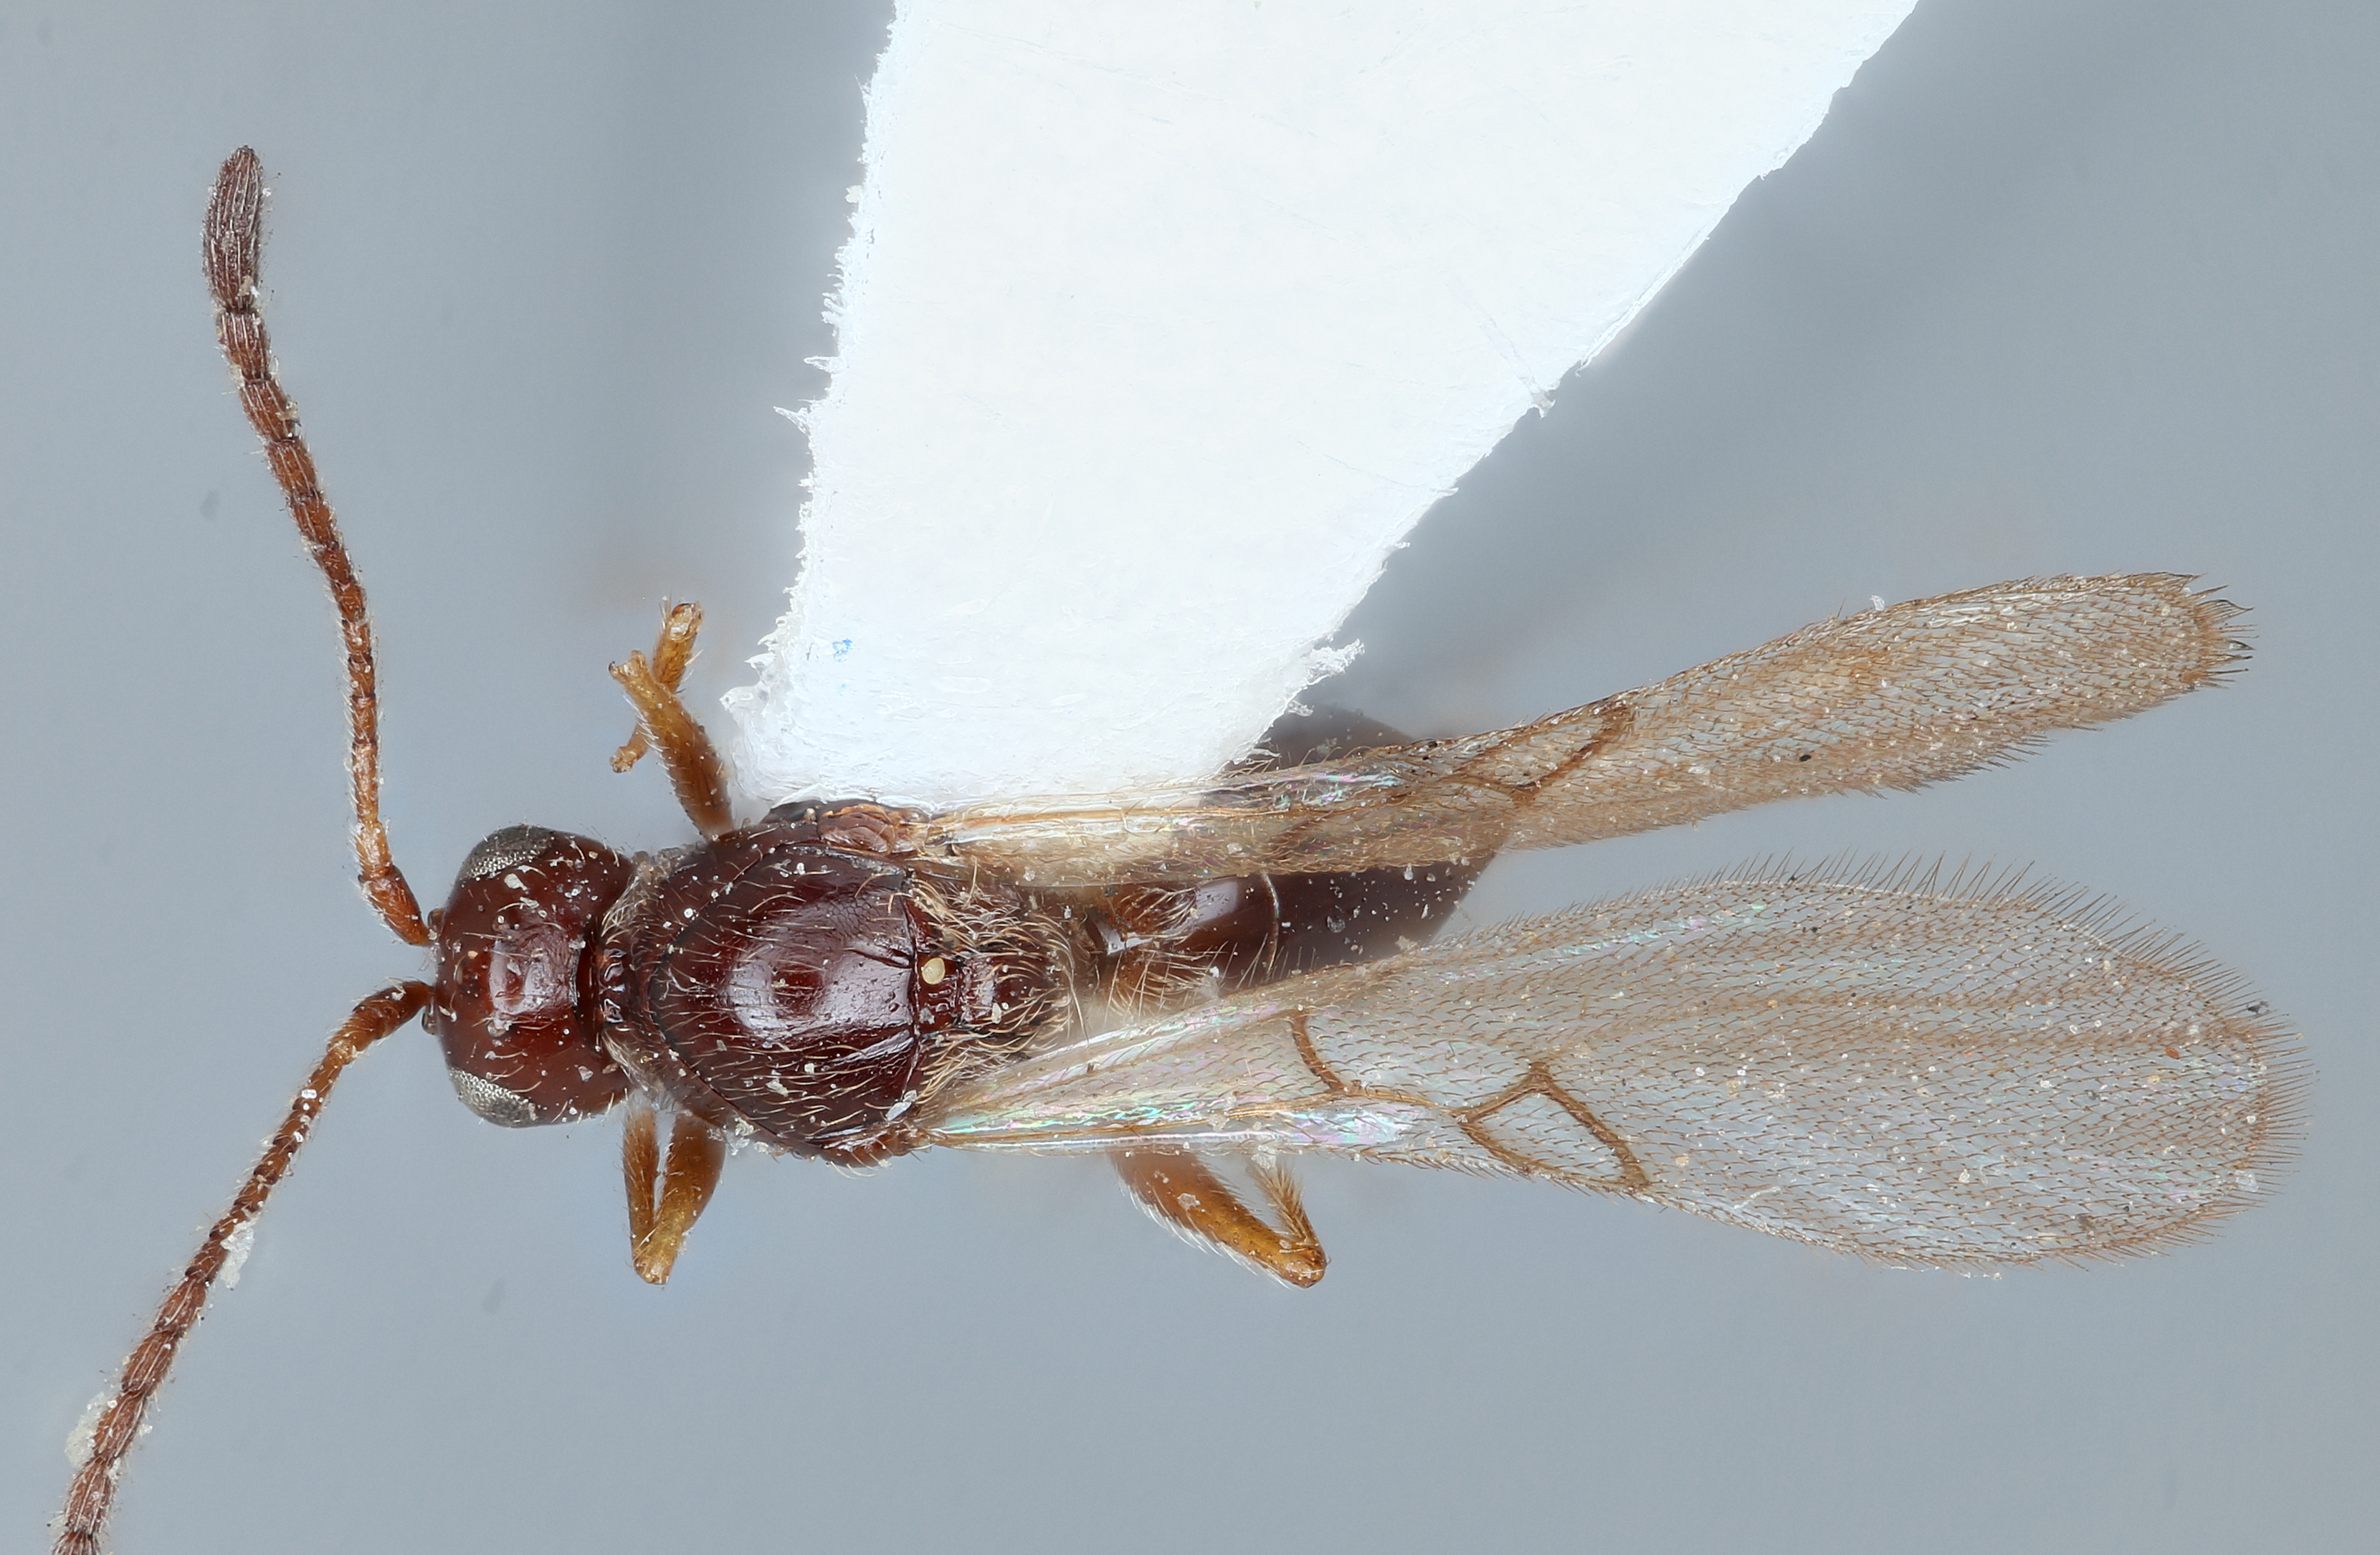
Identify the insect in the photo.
Lonchidia hirta
